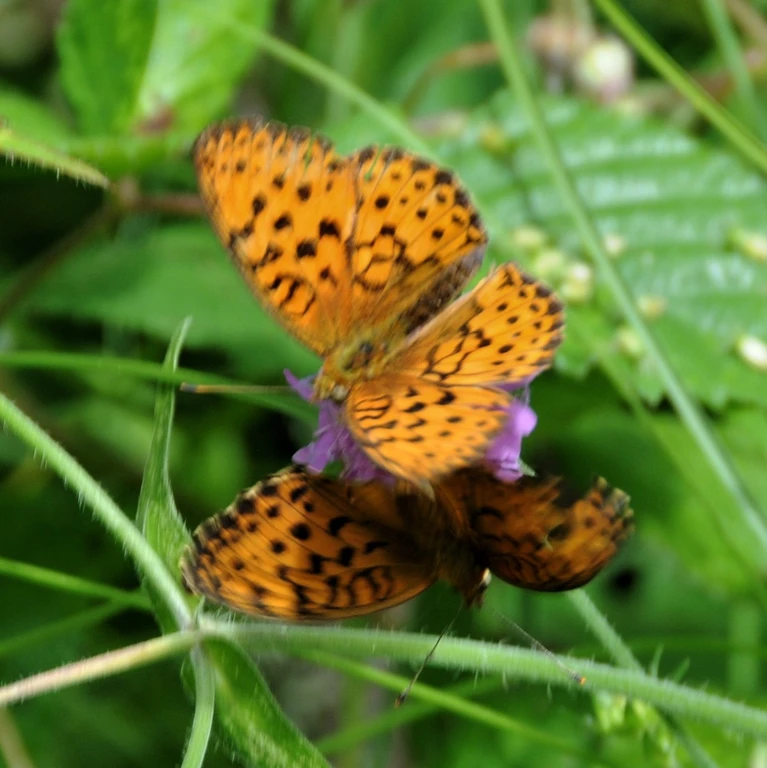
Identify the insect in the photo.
Brenthis daphne
